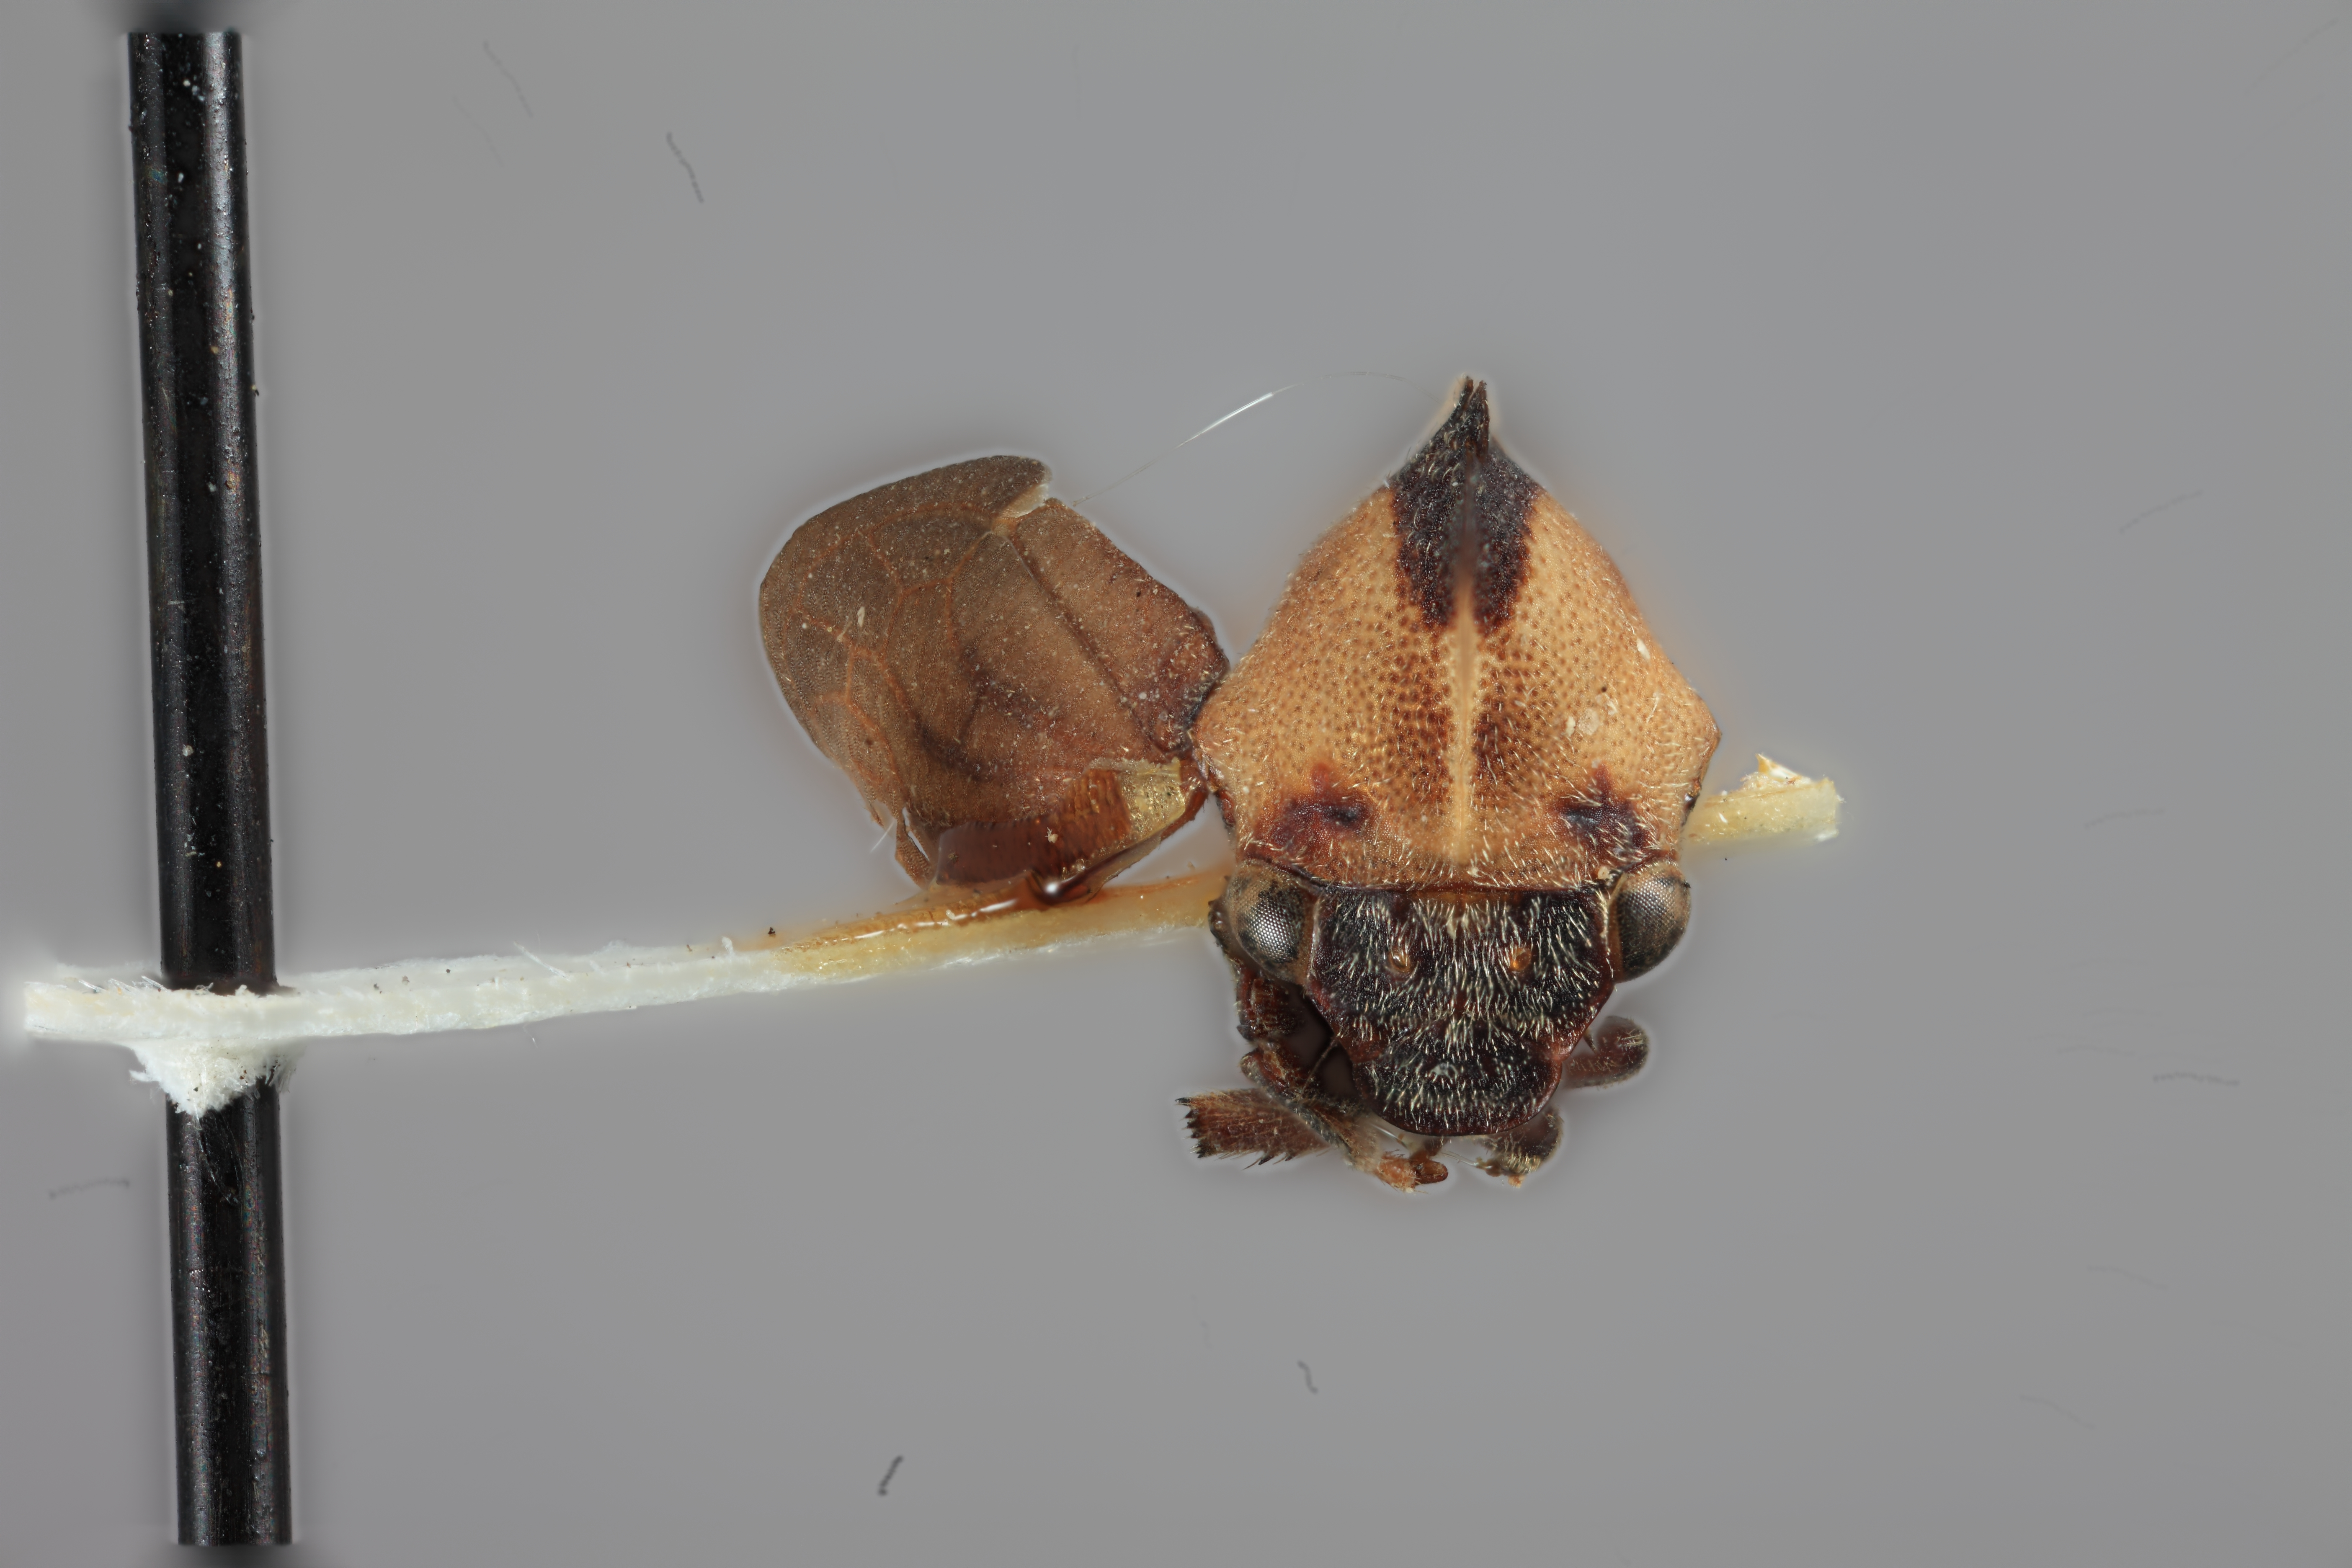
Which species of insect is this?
Membracis serratipes
